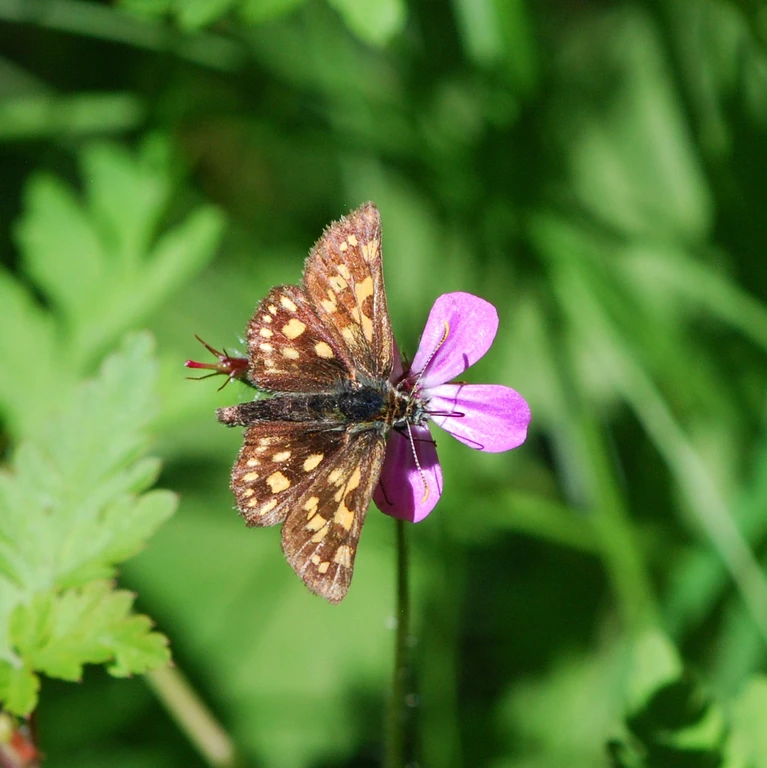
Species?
Carterocephalus palaemon
